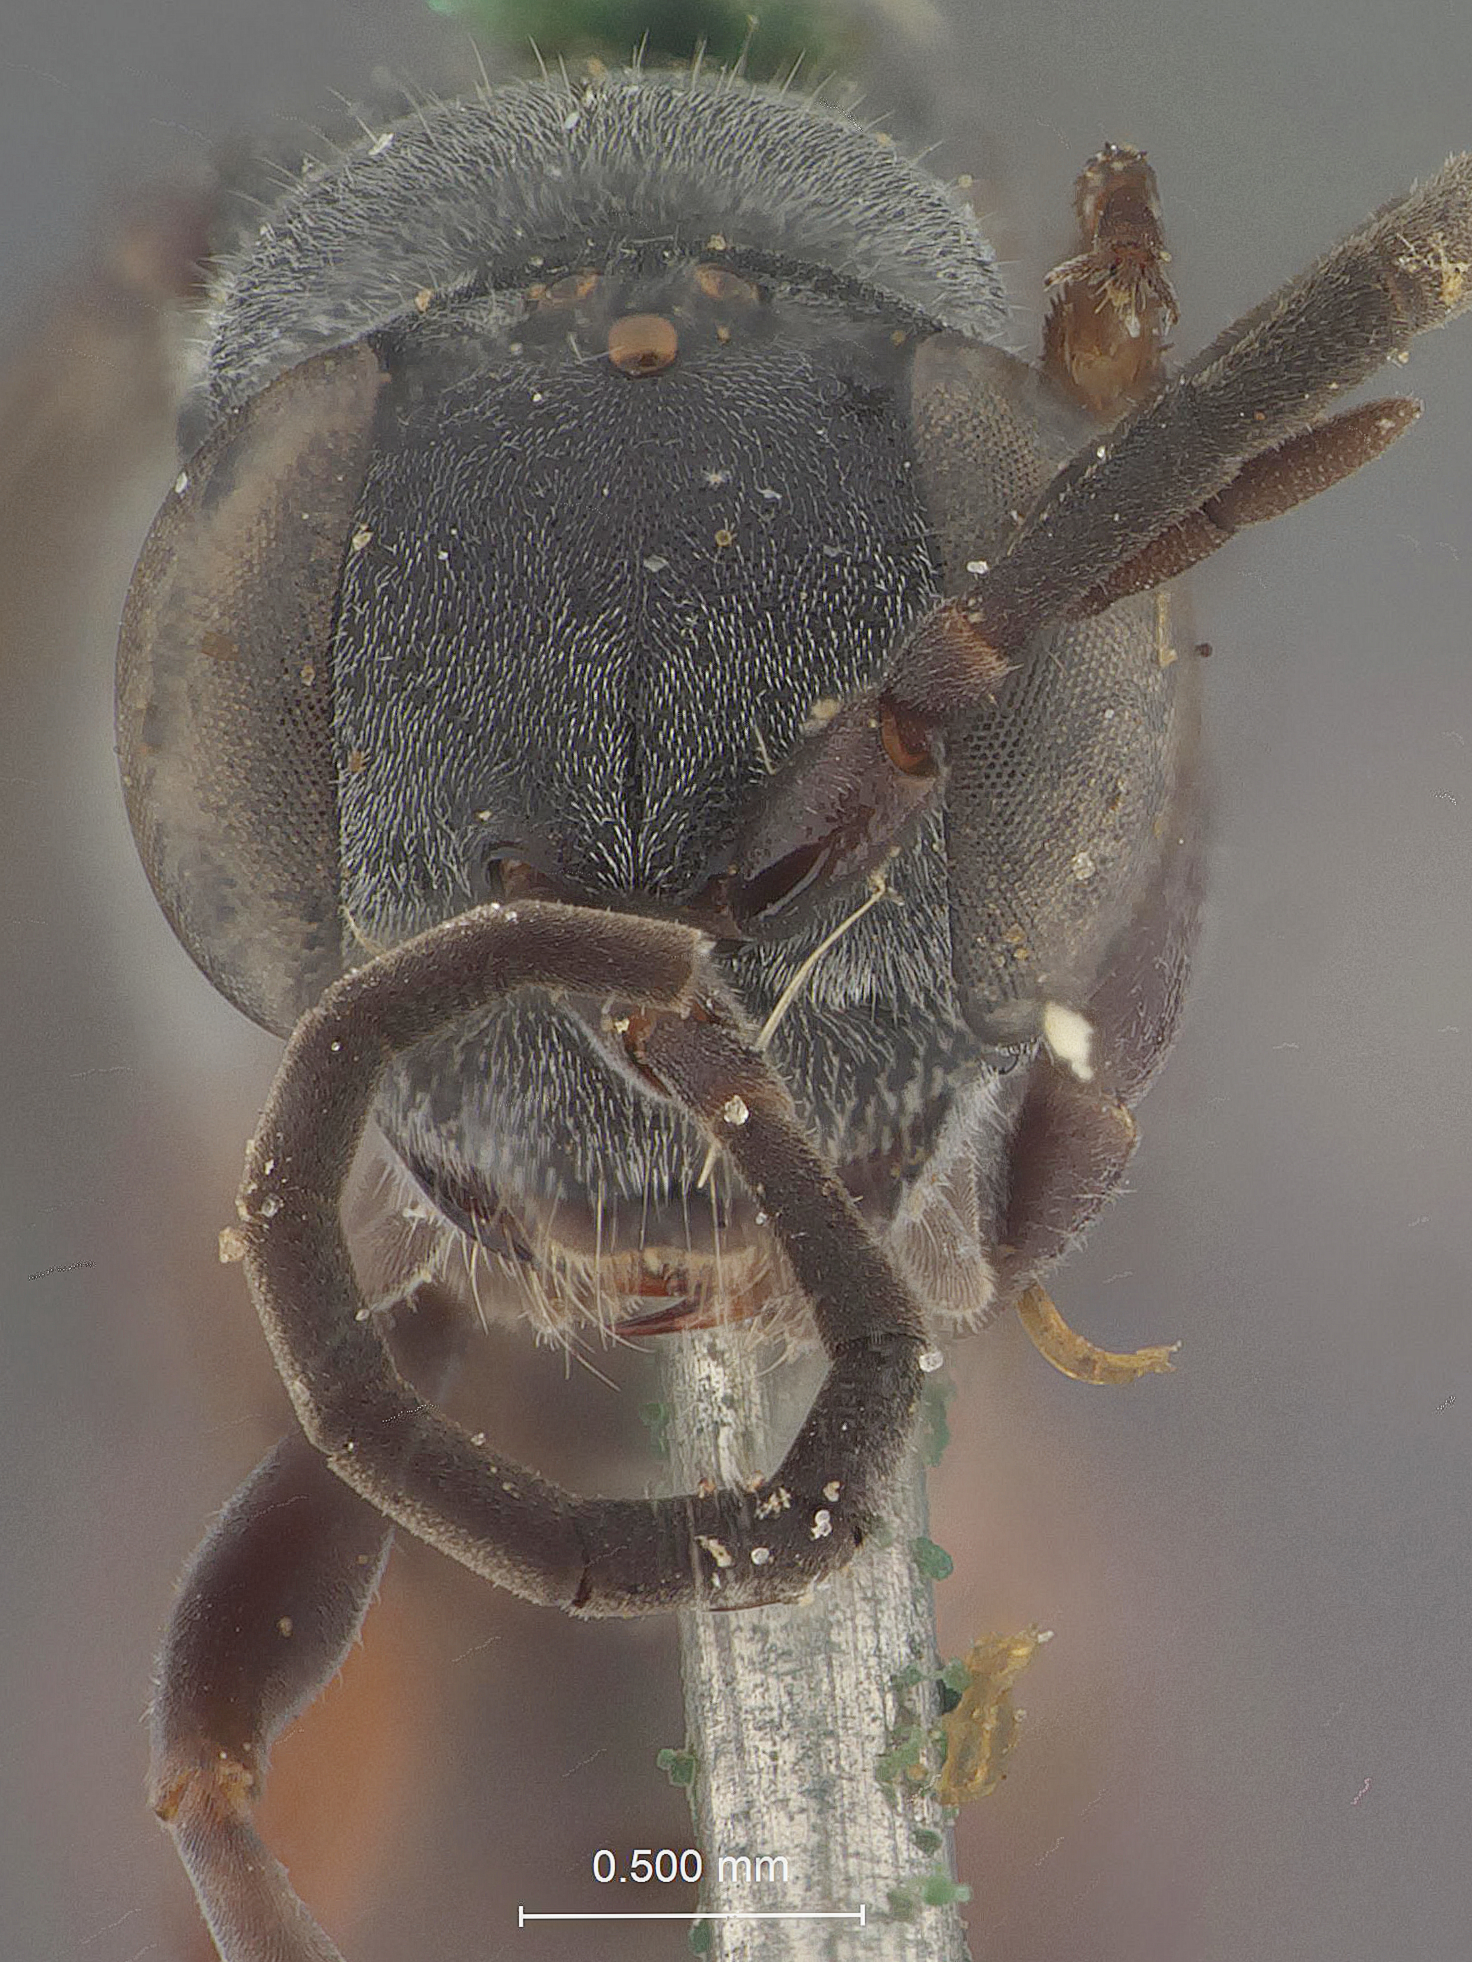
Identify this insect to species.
Meragenia clara
